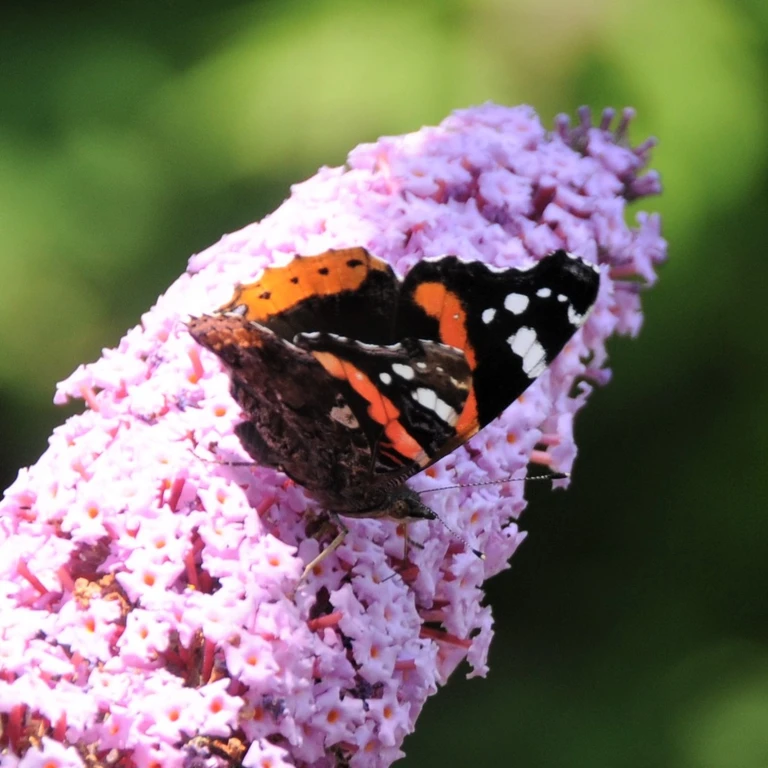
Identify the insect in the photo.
Vanessa atalanta
